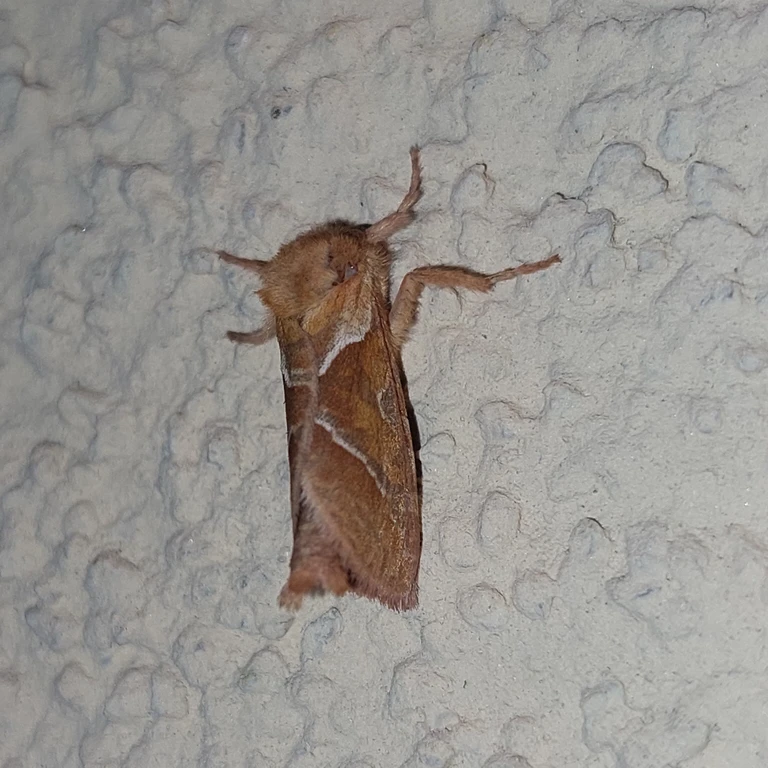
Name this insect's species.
Triodia sylvina
